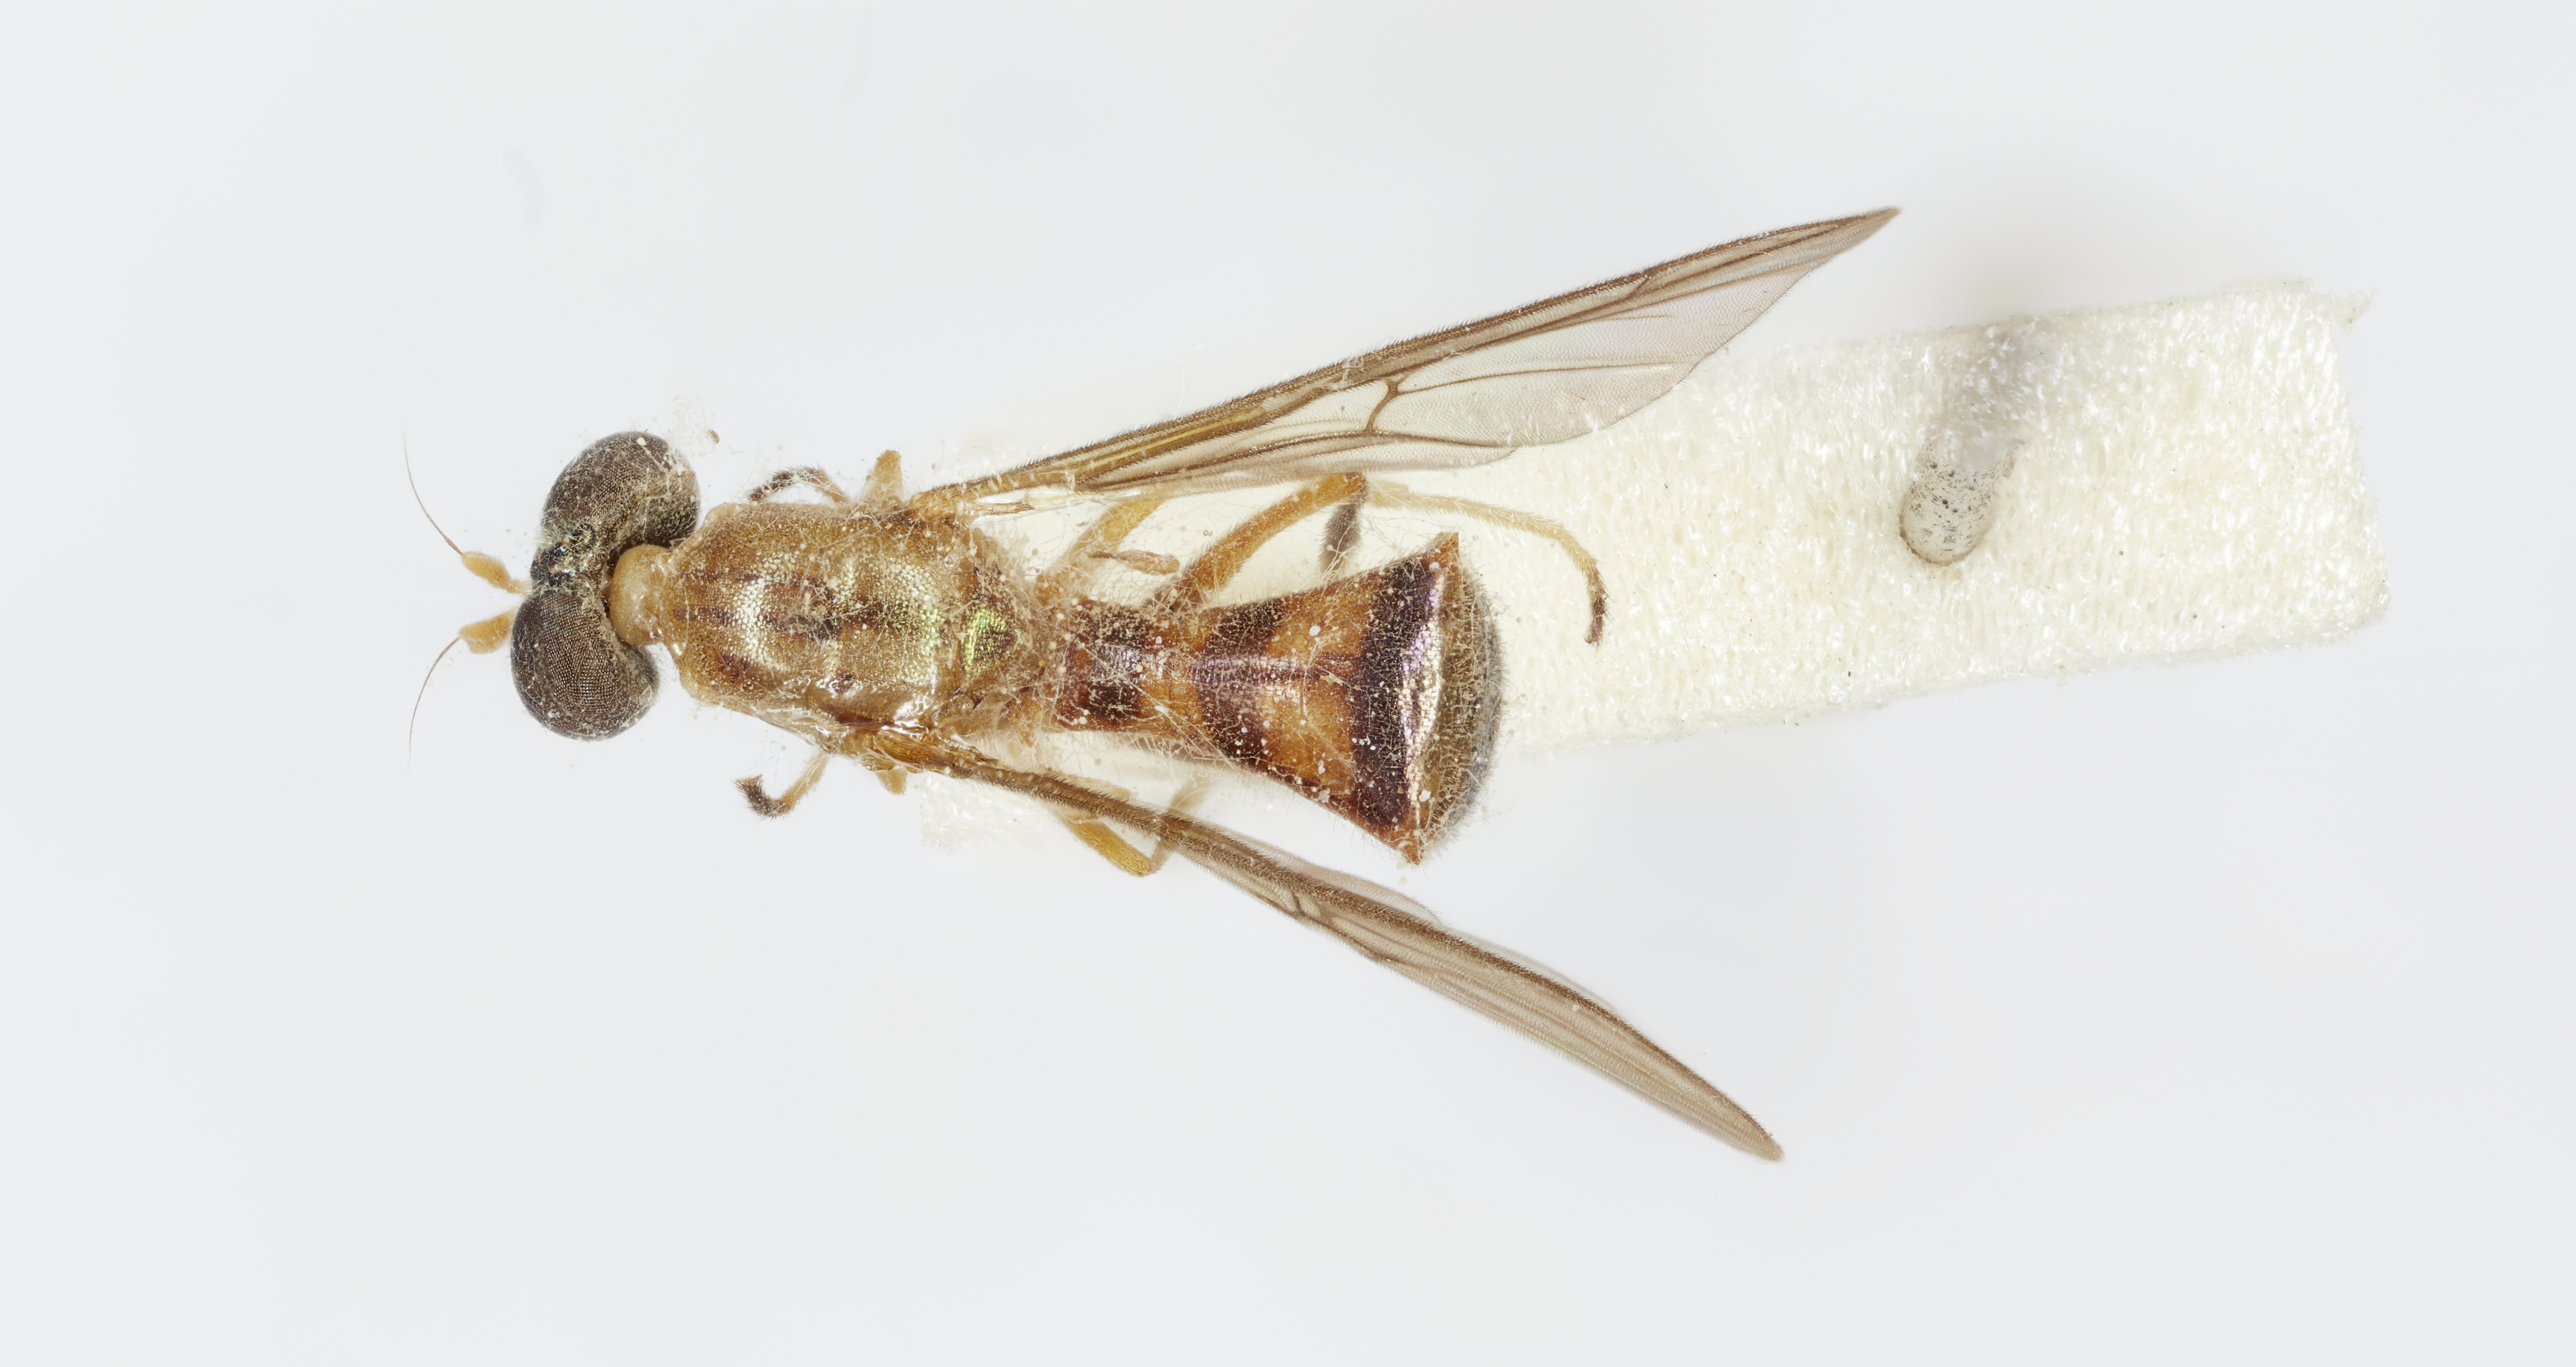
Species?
Merosargus schildi
